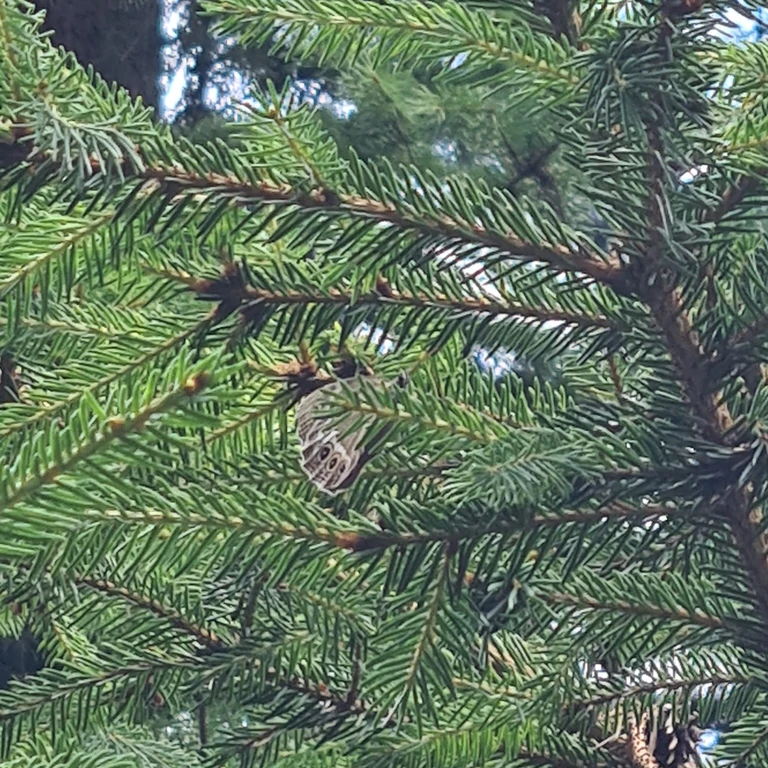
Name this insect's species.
Lopinga achine (also Pararge achine)
